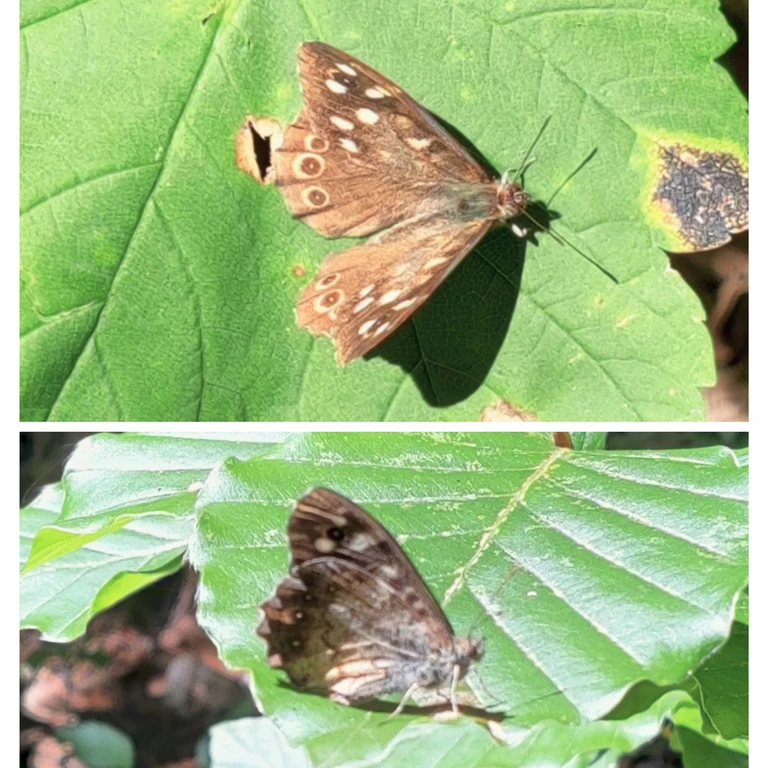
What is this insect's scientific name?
Pararge aegeria
